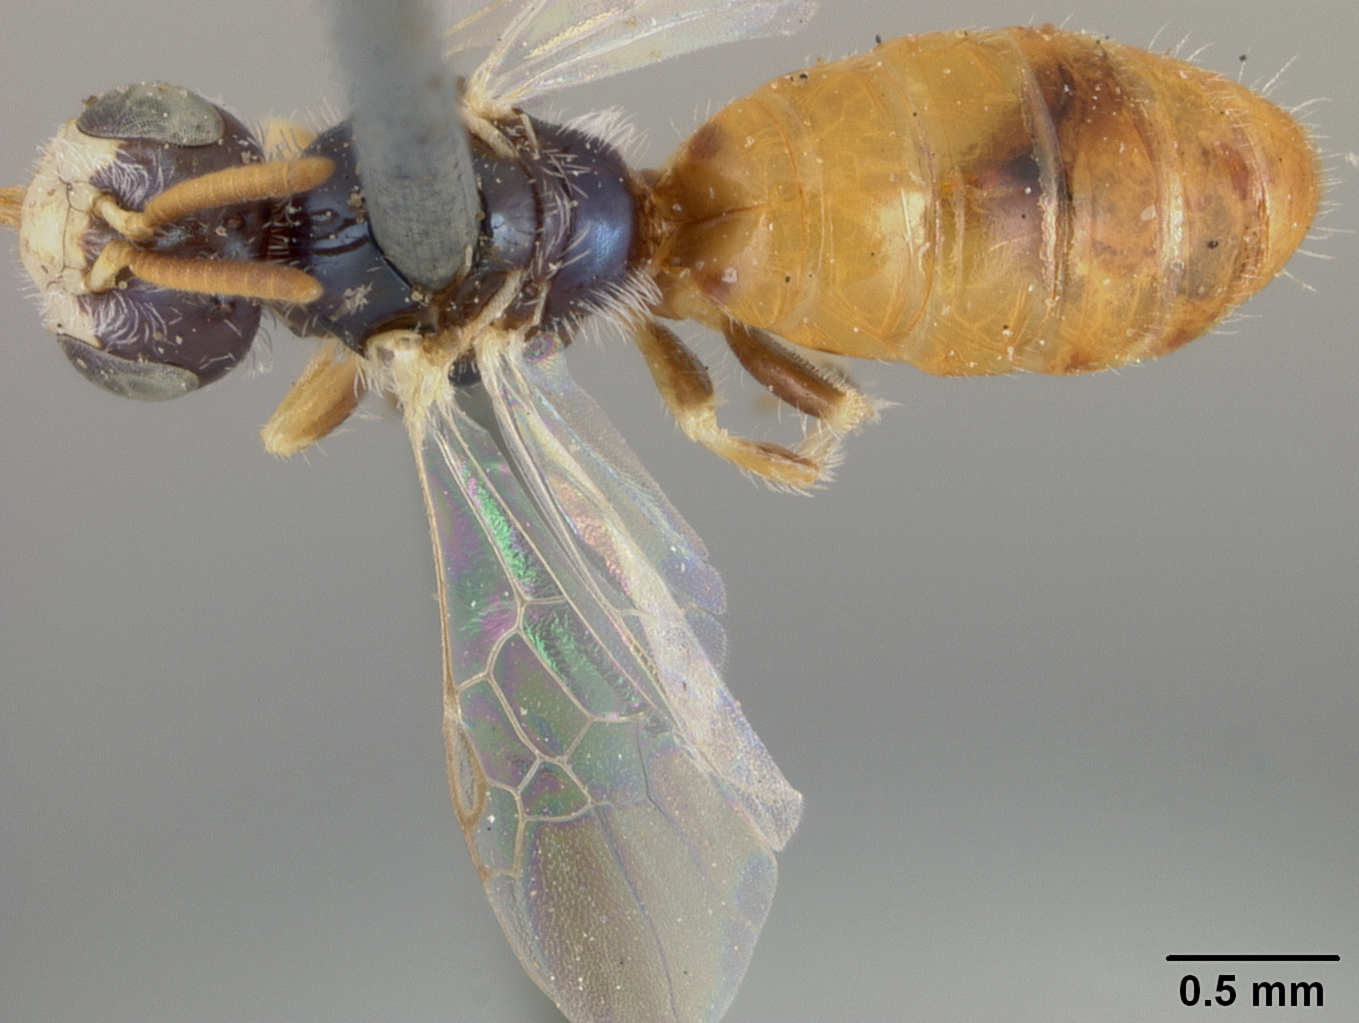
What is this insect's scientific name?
Perdita chamaesarachae
